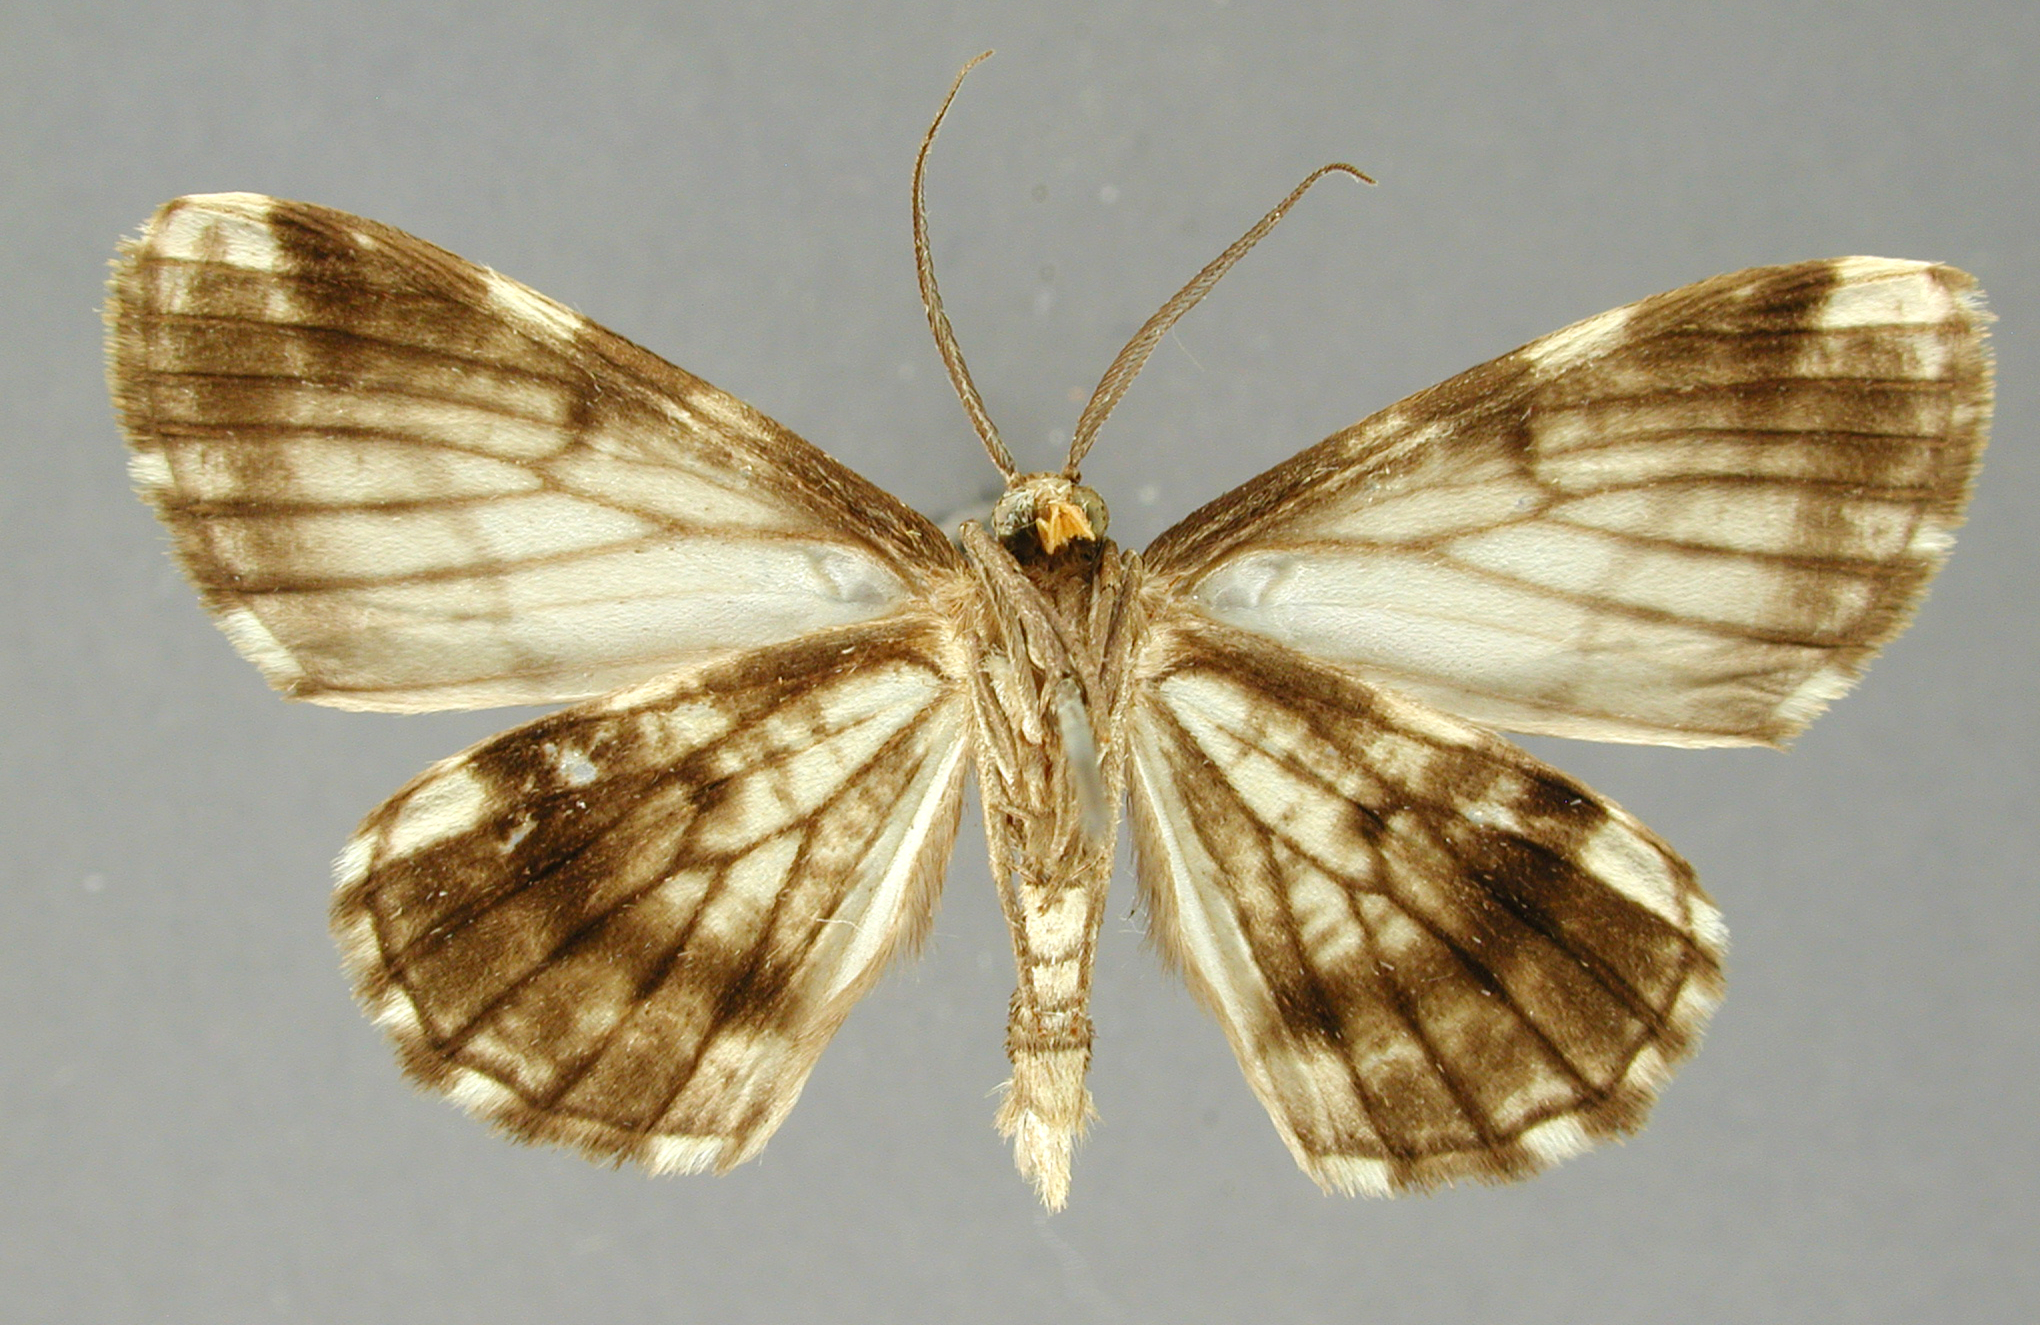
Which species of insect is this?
Nipteria lexuria
